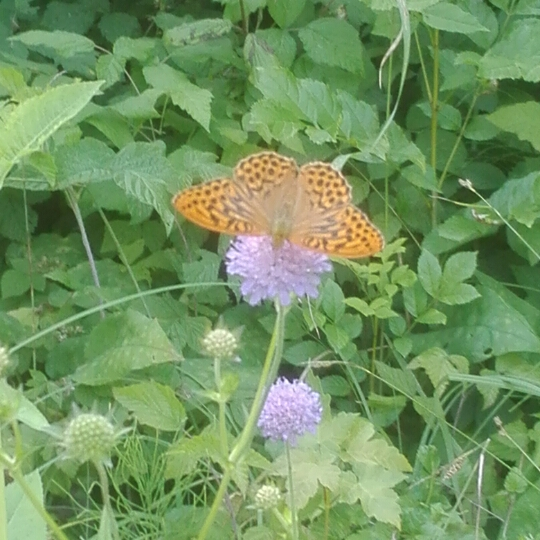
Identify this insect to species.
Argynnis paphia
